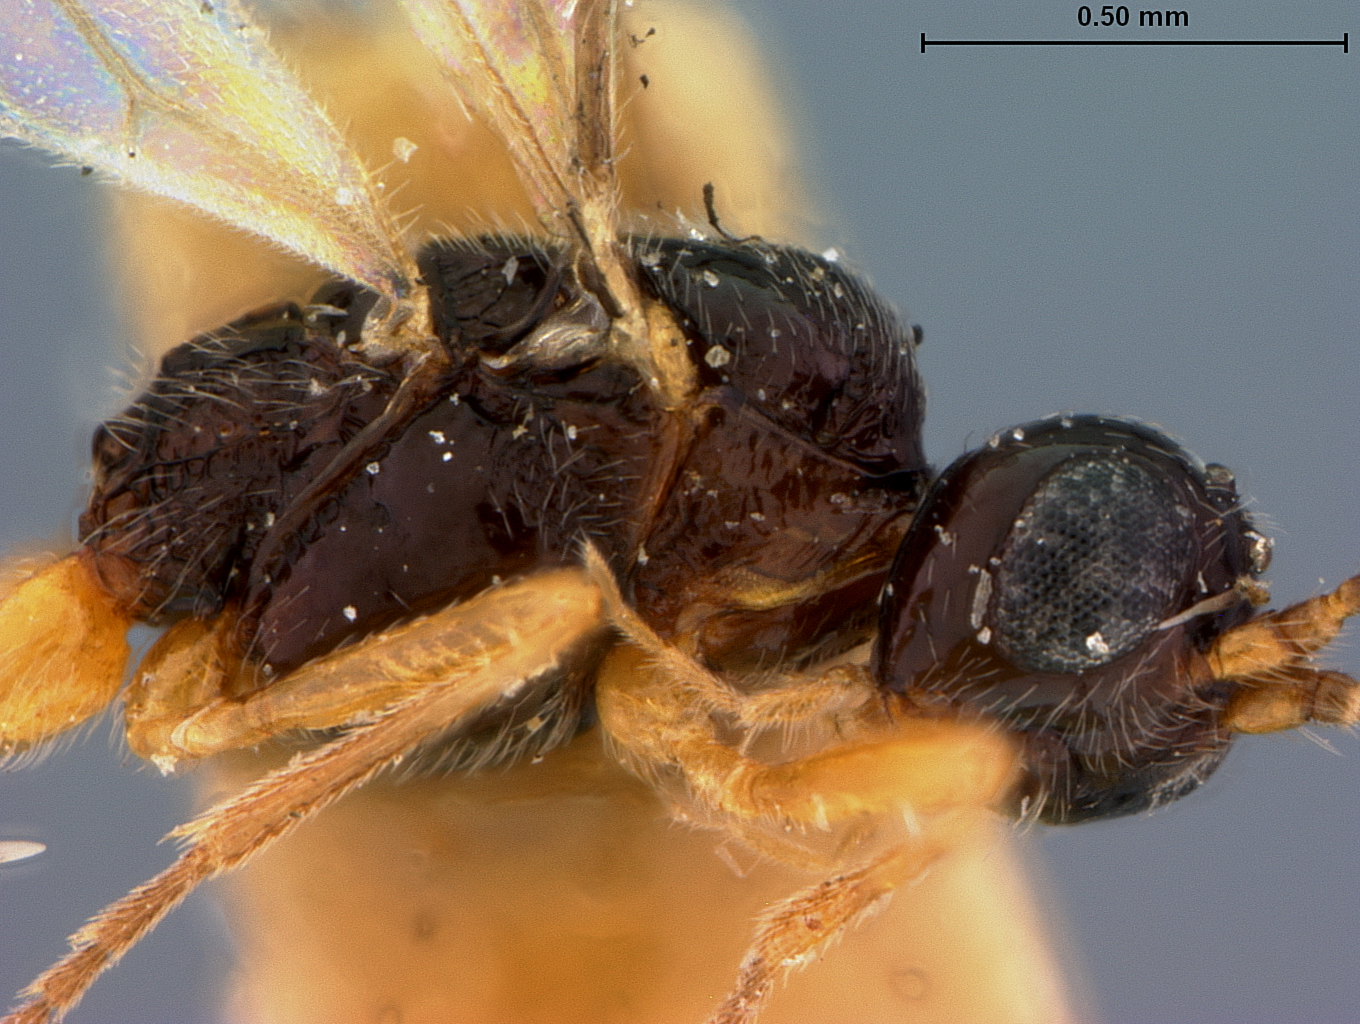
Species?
Oncophanes betulae
